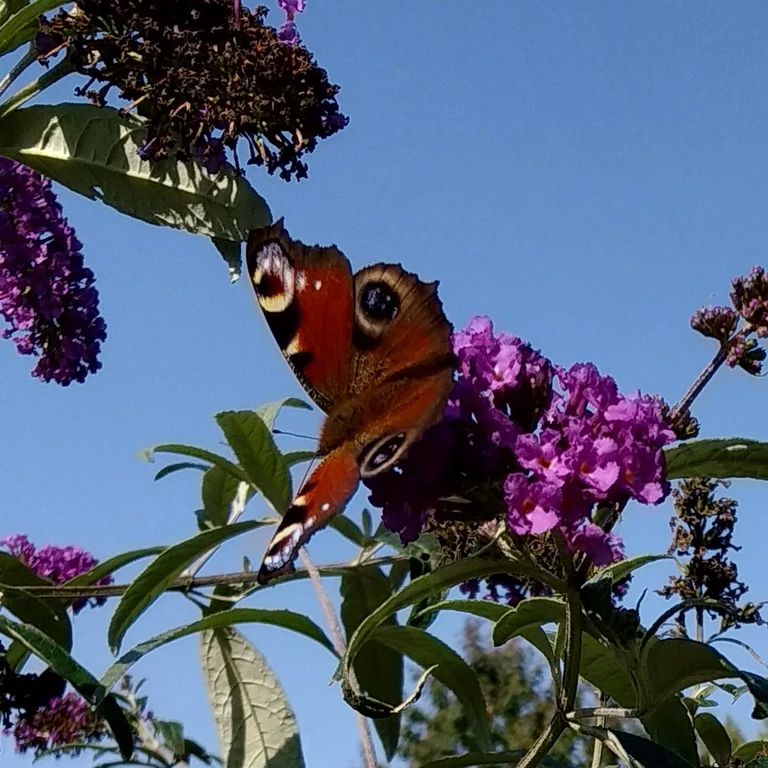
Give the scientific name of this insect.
Aglais io
